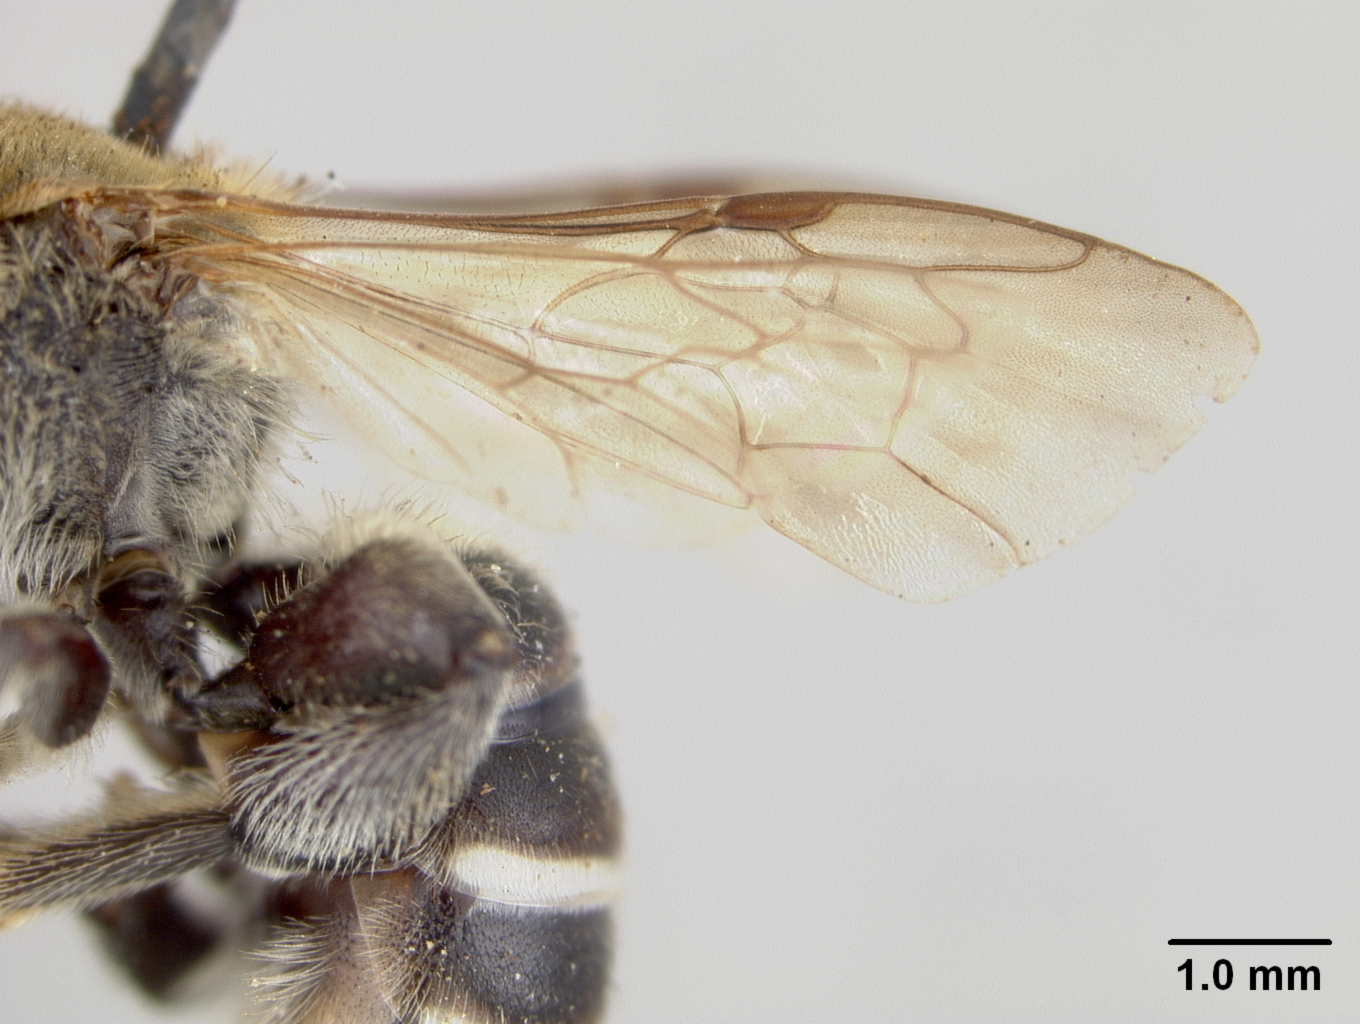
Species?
Paranomia stantoni
